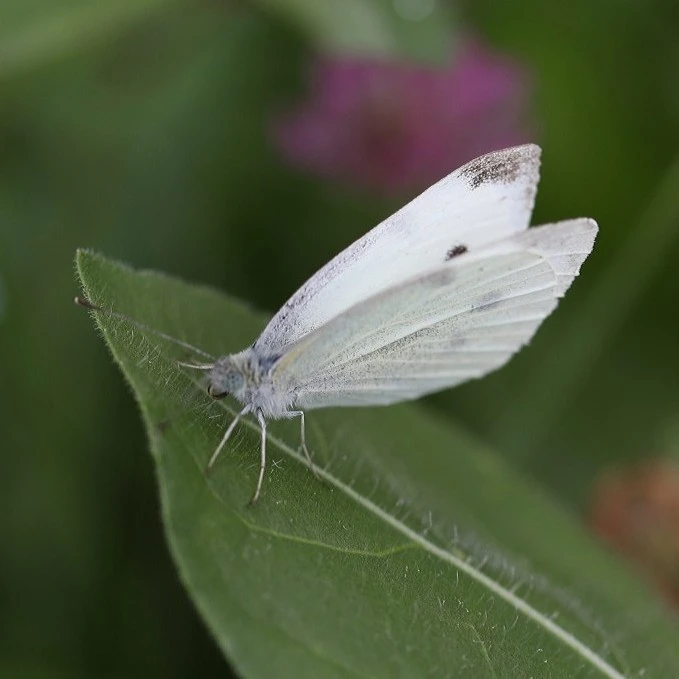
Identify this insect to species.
Pieris rapae
